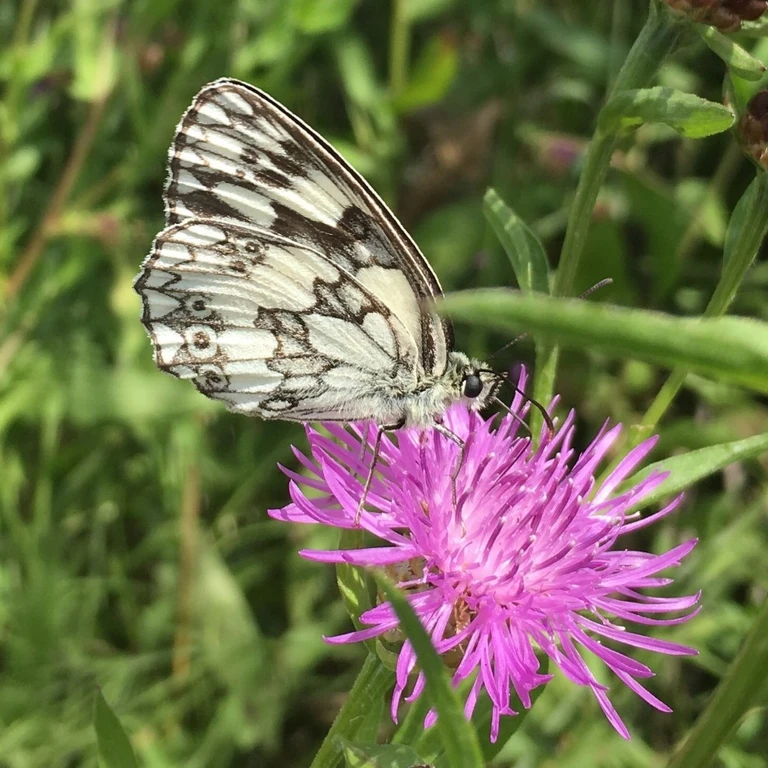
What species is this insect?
Melanargia galathea
